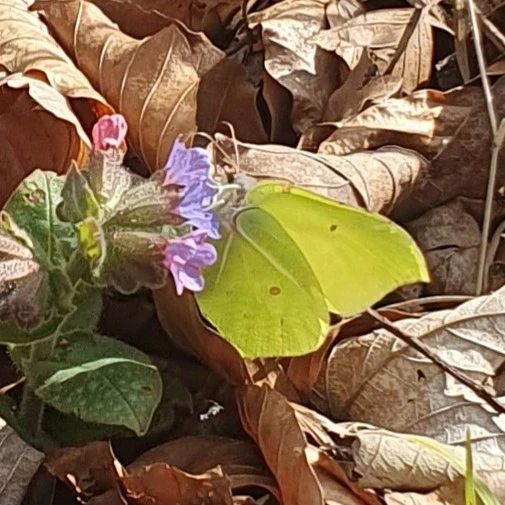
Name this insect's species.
Gonepteryx rhamni
